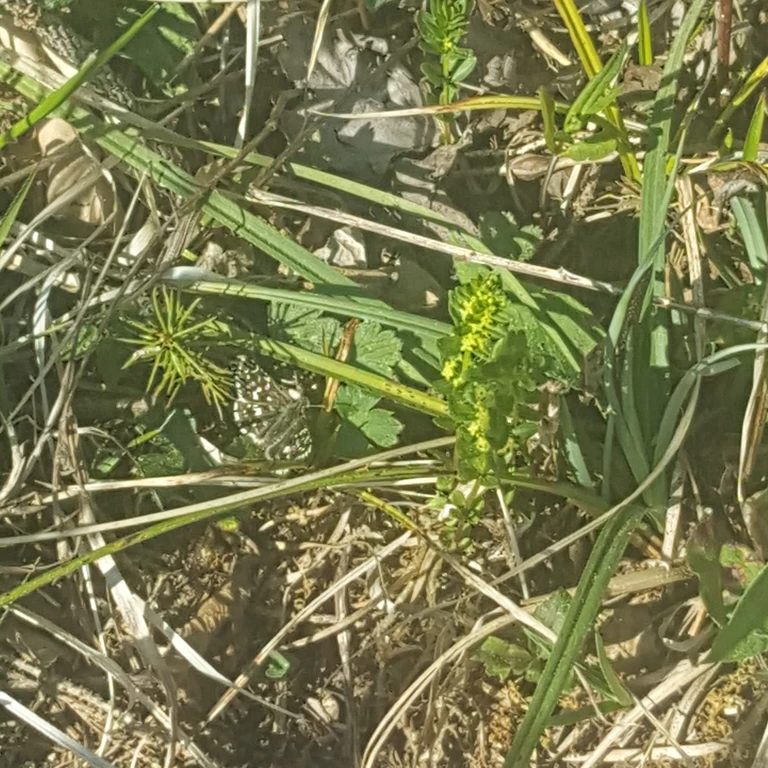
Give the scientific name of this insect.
Pyrgus malvae
